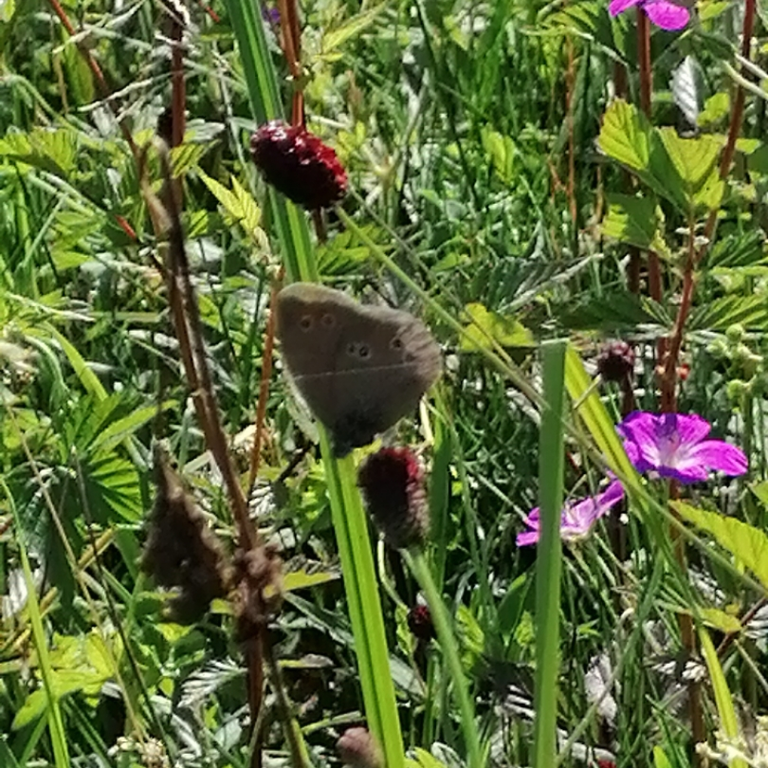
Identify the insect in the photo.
Aphantopus hyperantus
